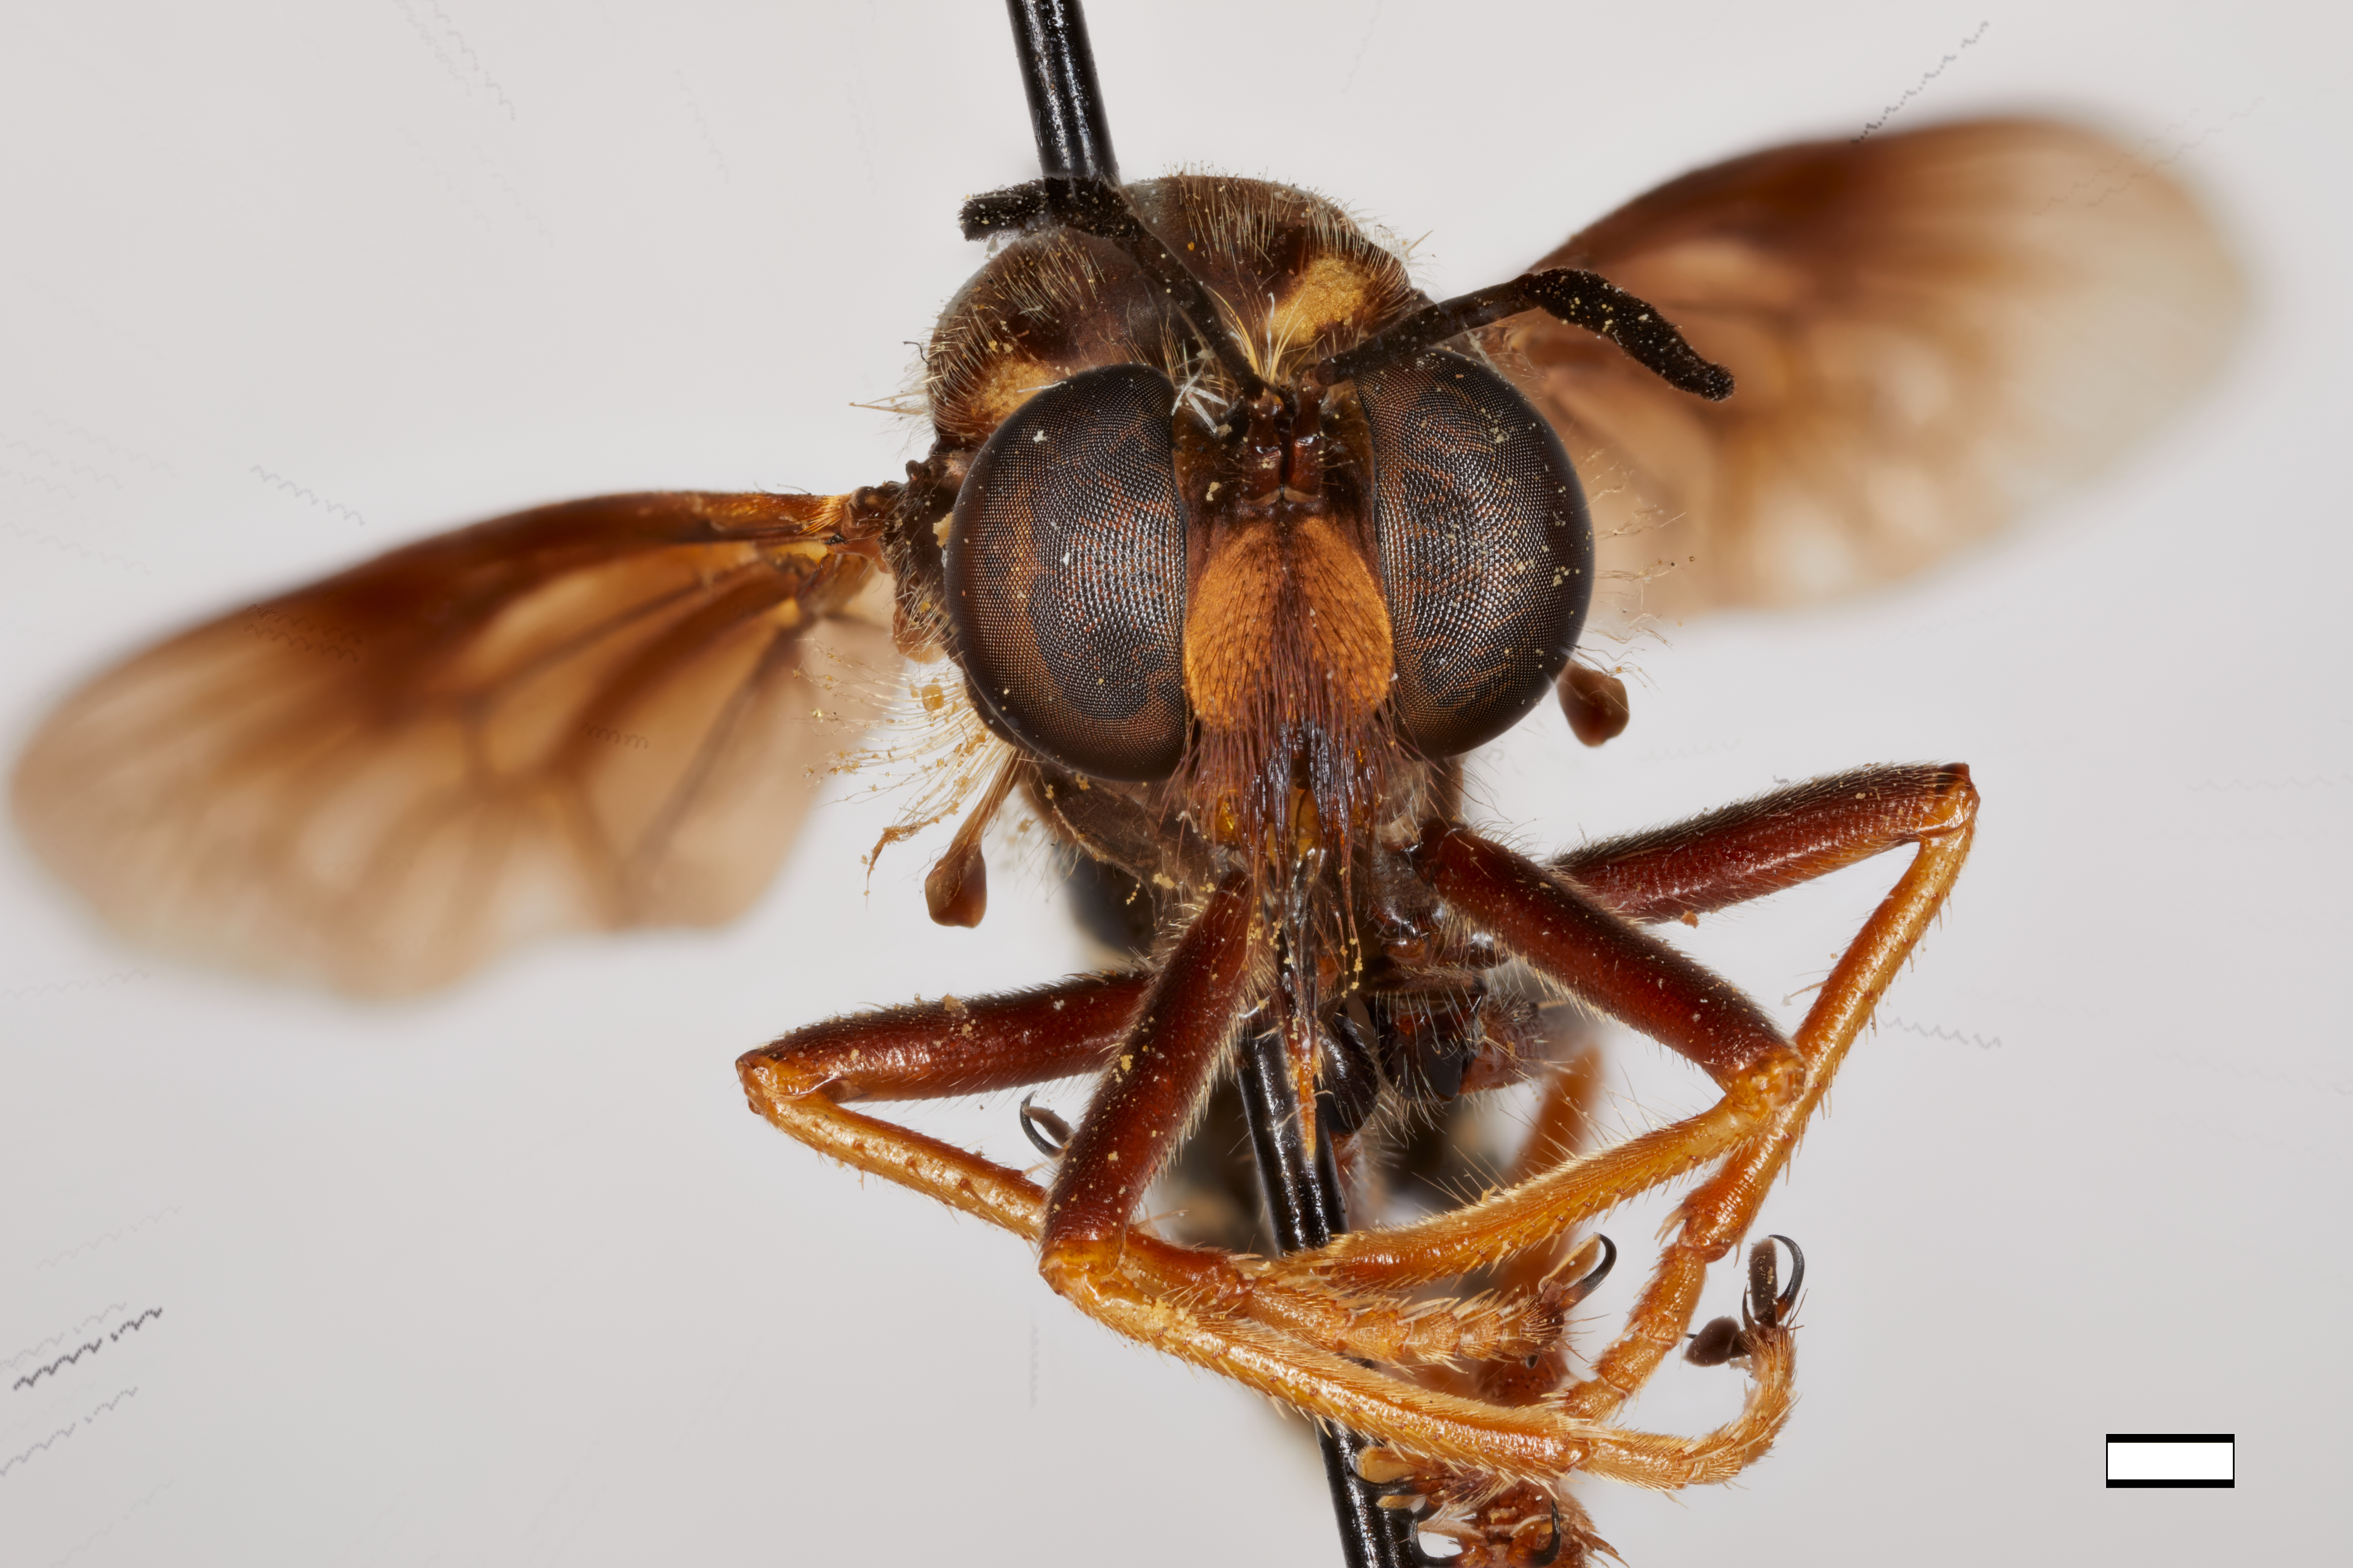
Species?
Ceraturgus elizabethae
